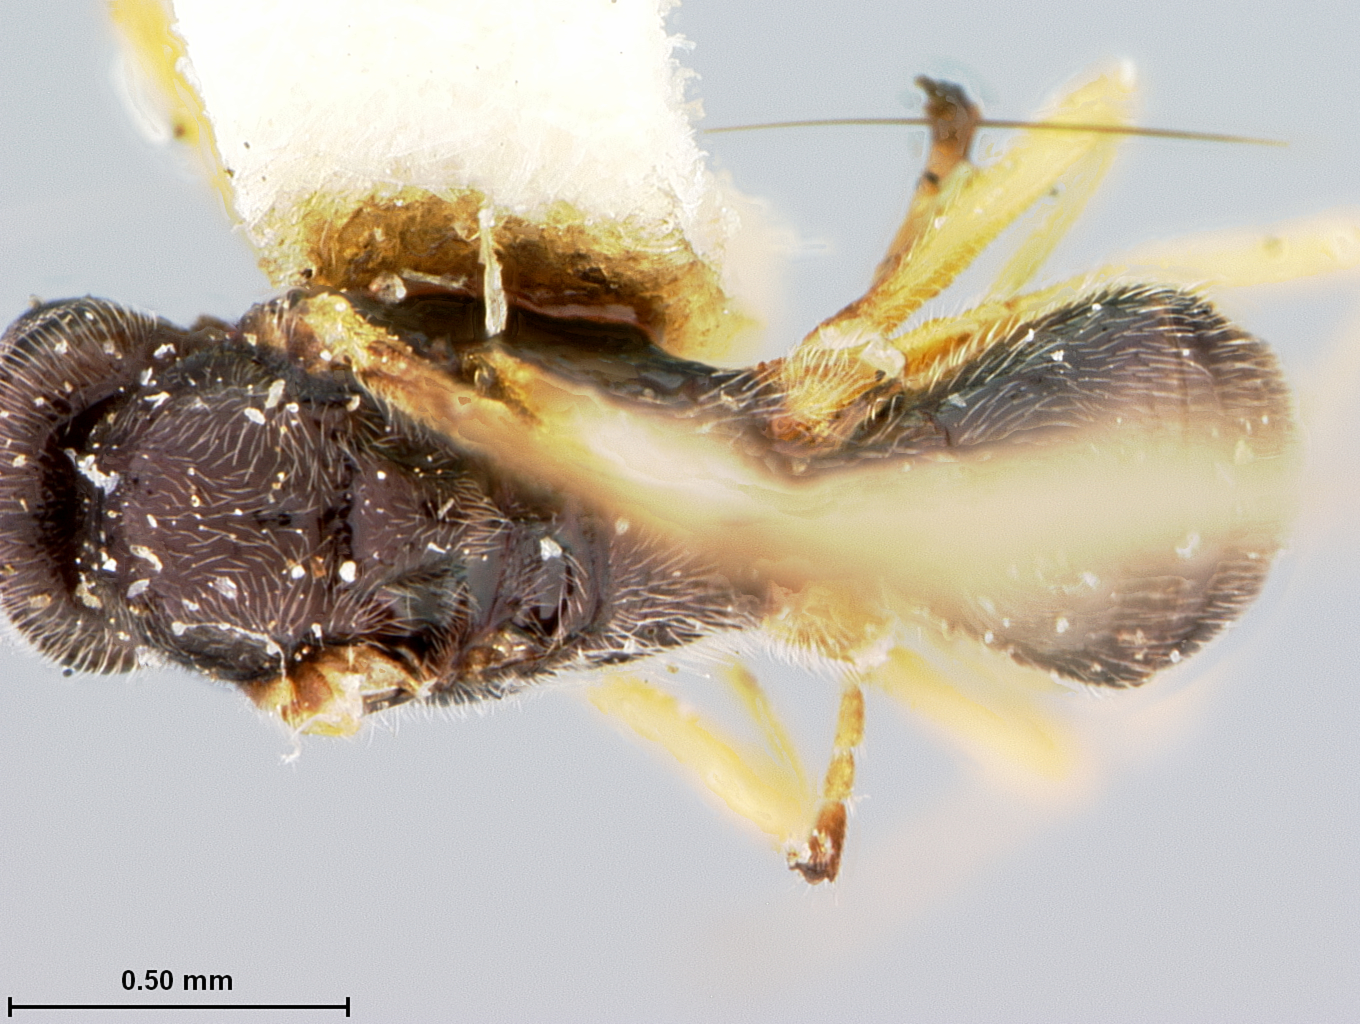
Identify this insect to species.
Opius pilosus
